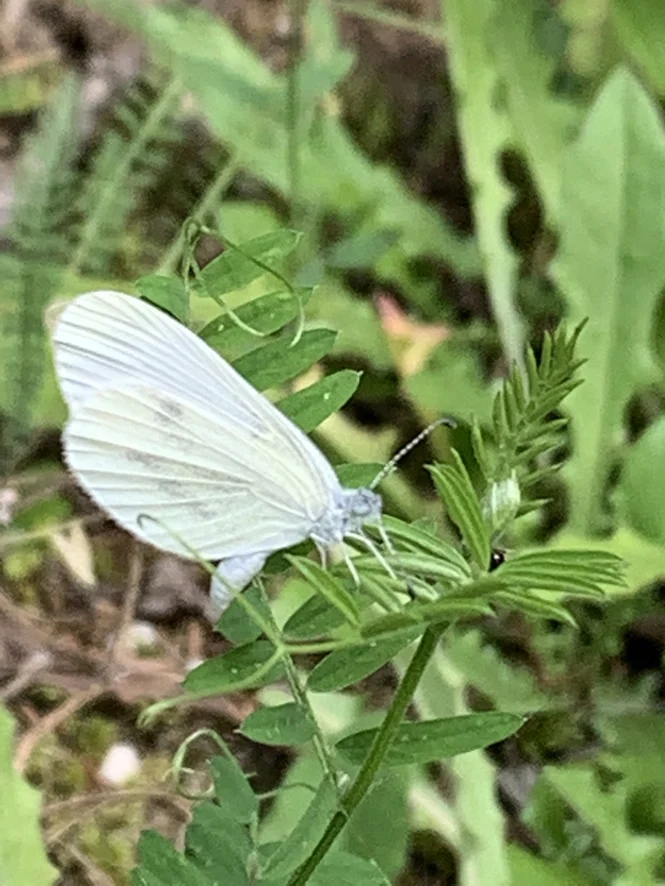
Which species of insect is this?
Leptidea sinapis/juvernica
